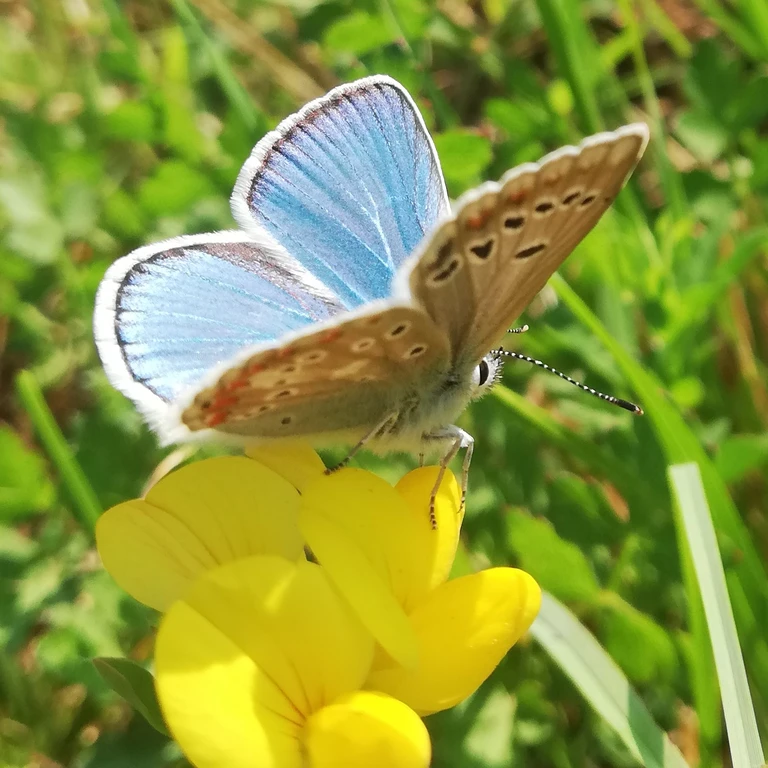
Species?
Polyommatus dorylas
